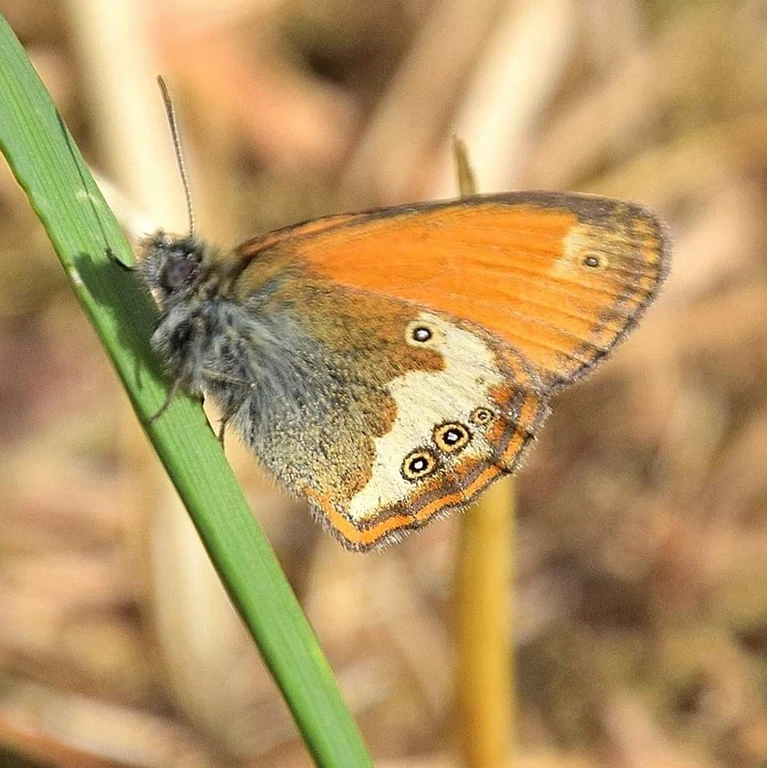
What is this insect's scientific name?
Coenonympha arcania
